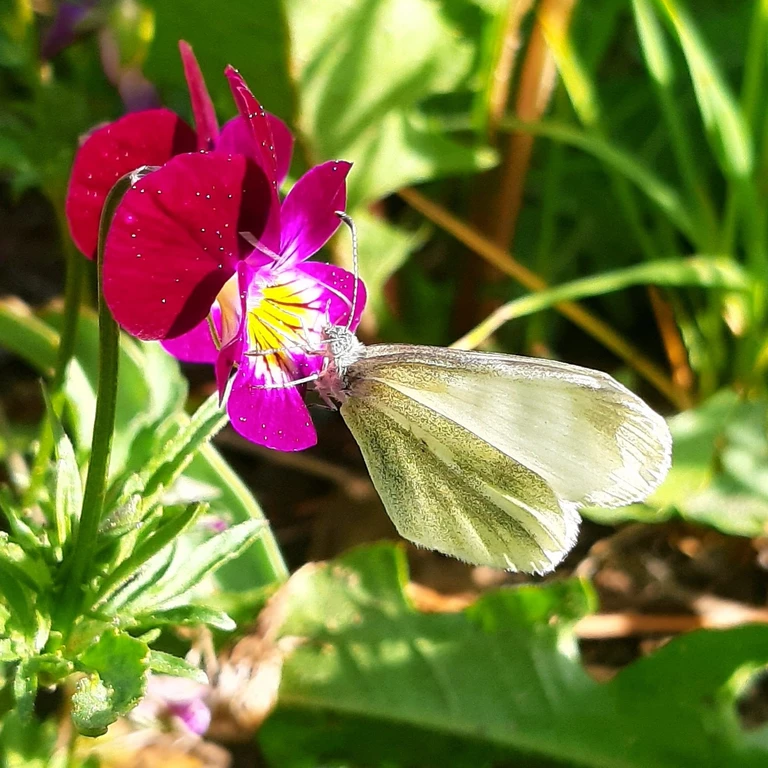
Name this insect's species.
Leptidea sinapis/juvernica
